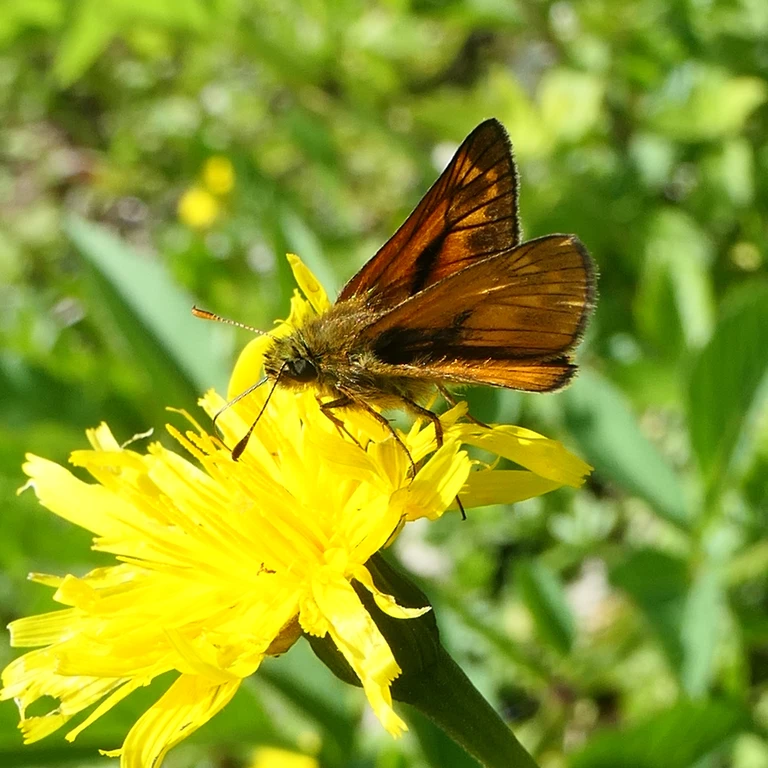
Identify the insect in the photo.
Ochlodes sylvanus (also Ochlodes venata)
